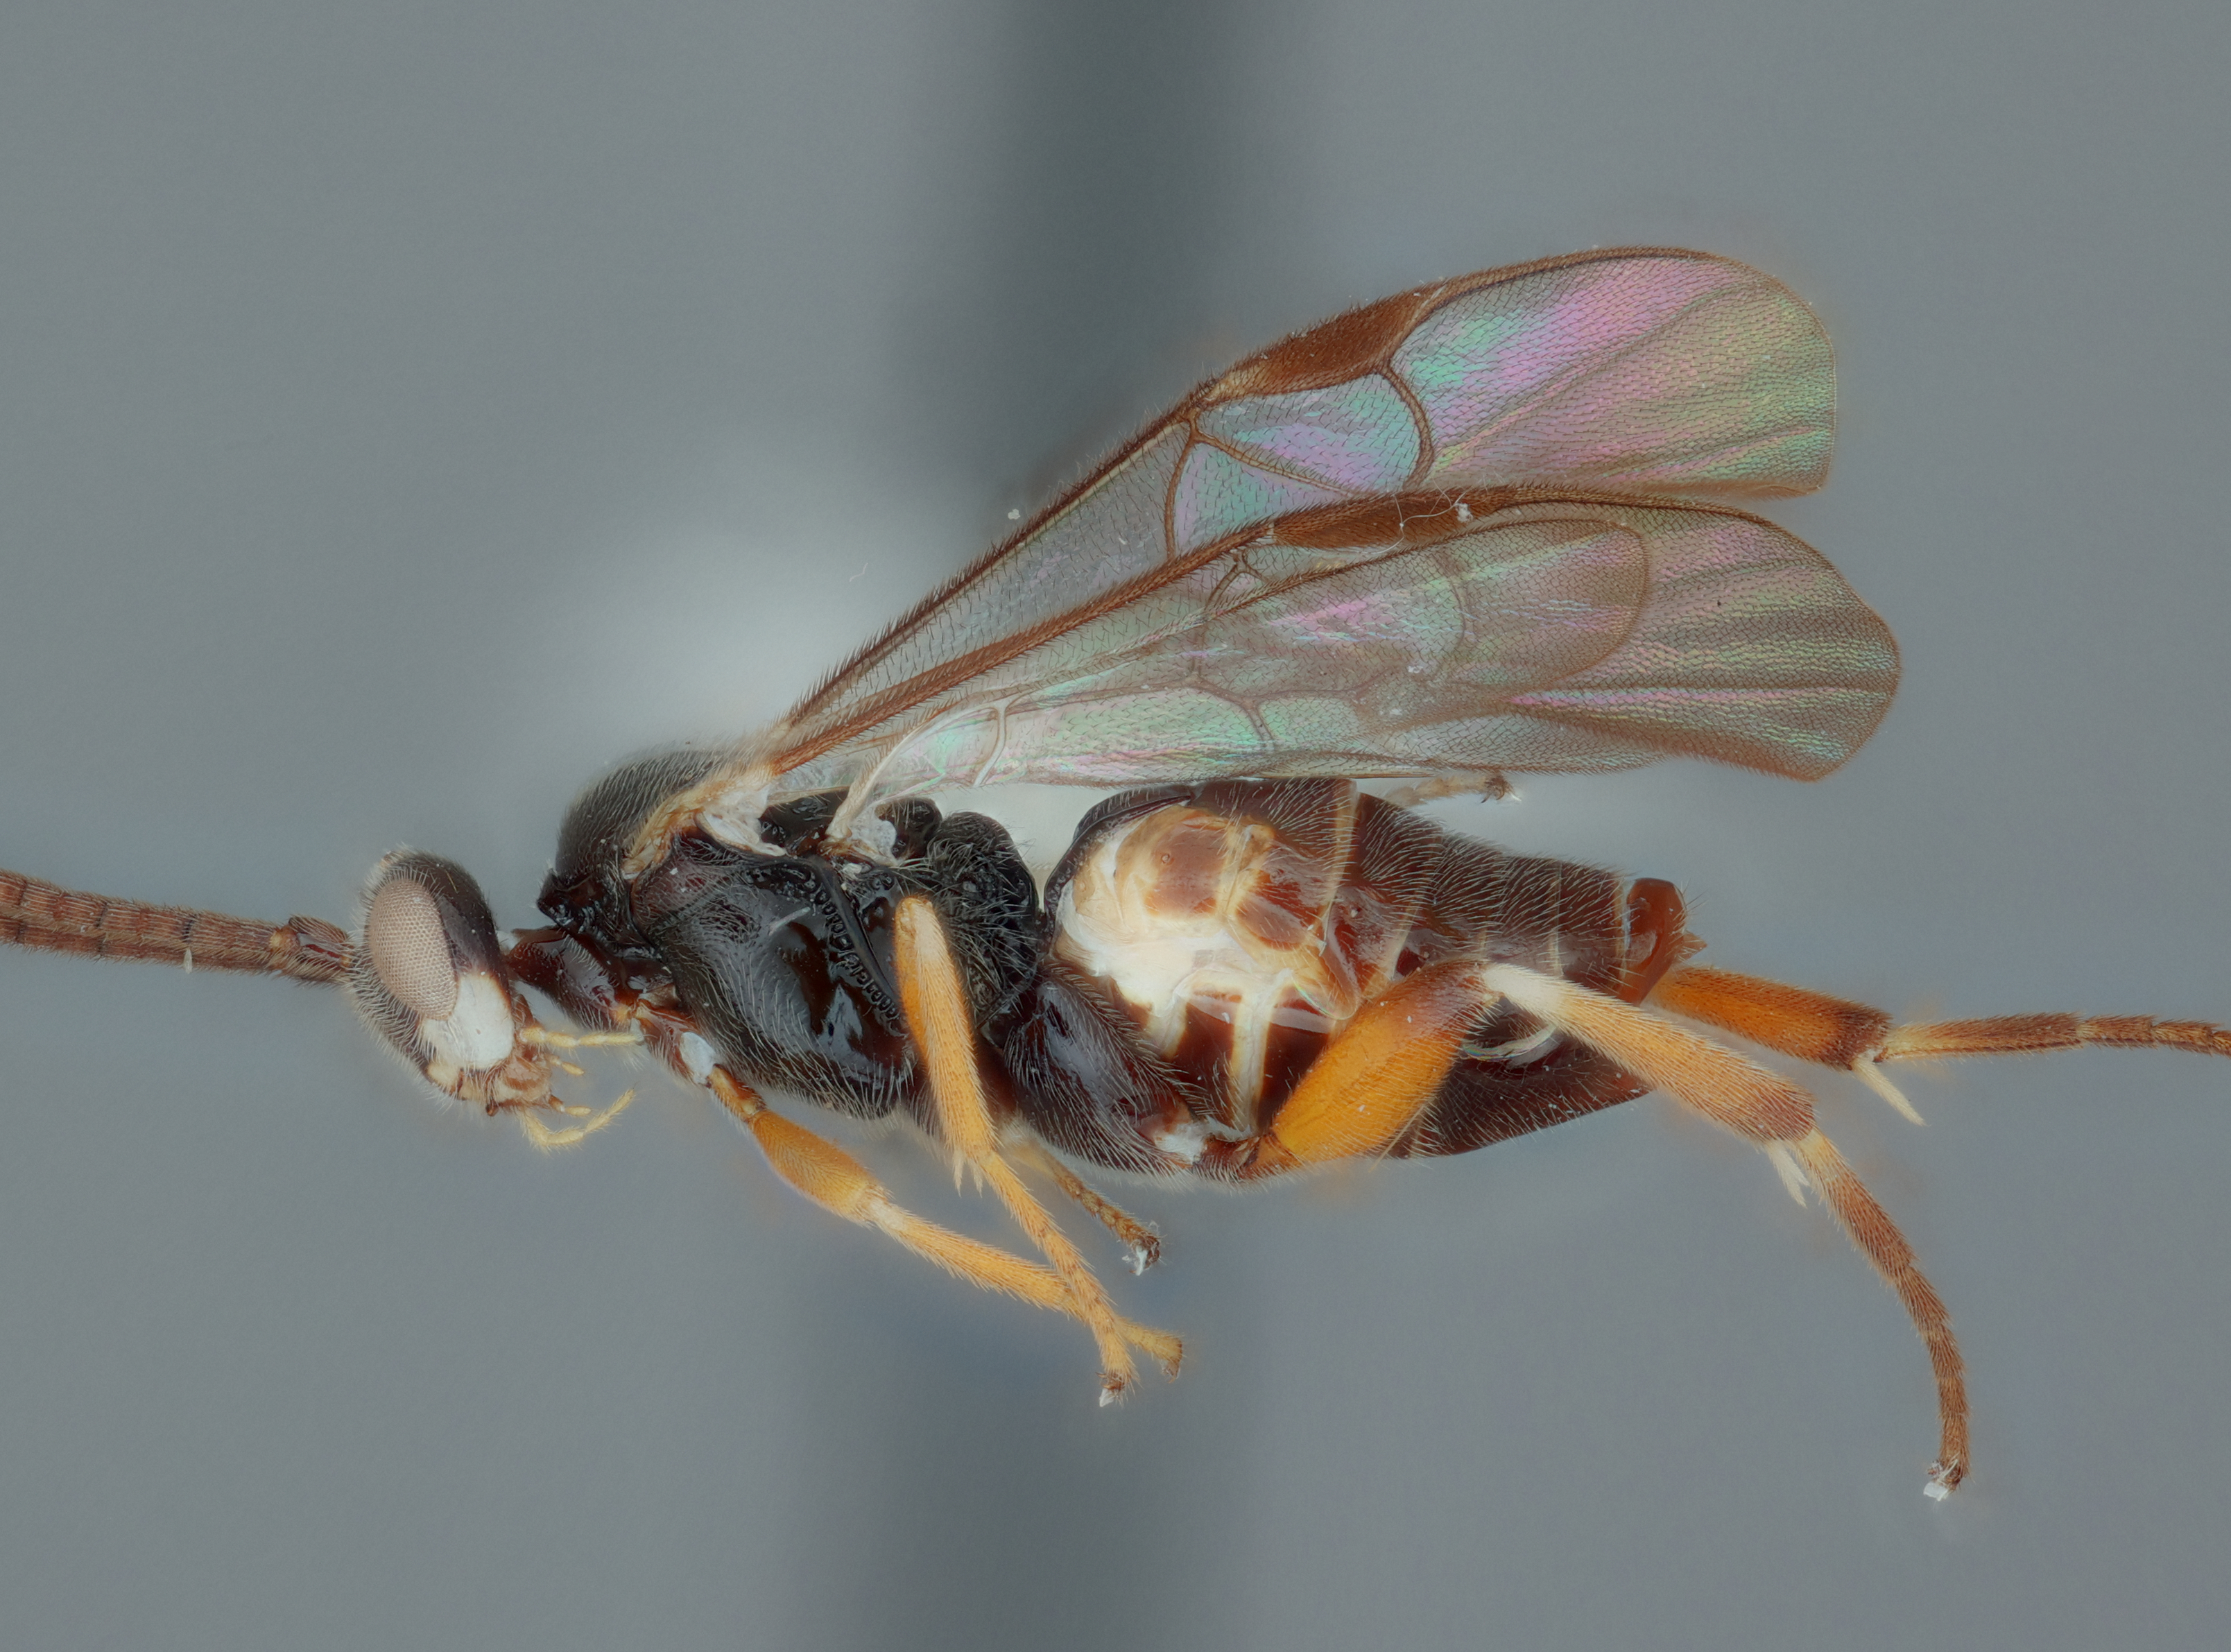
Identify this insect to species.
Alphomelon brachymacher
